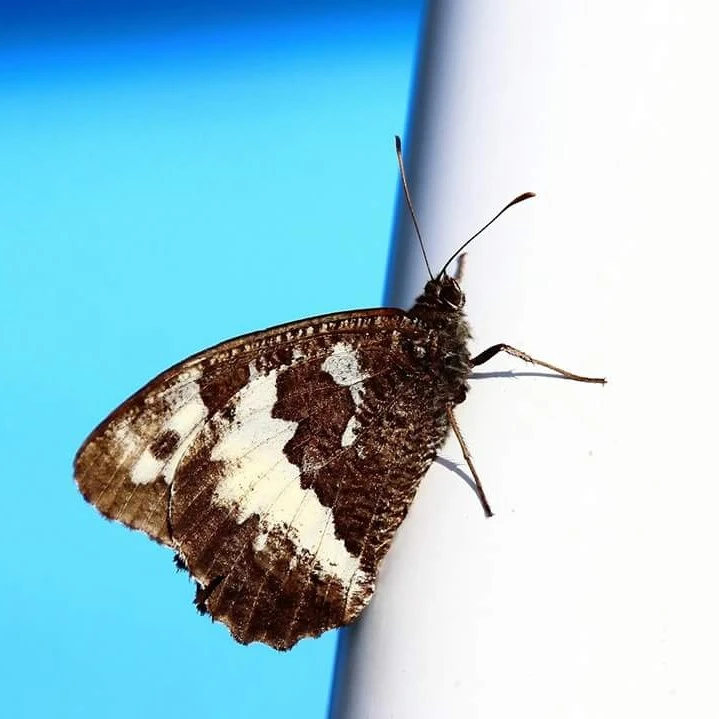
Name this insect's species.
Brintesia circe
